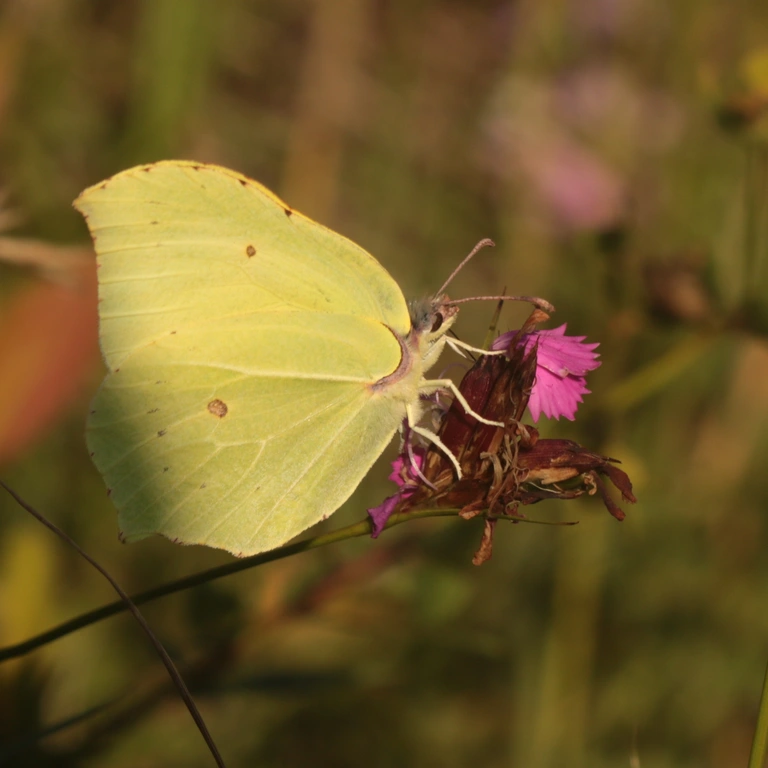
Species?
Gonepteryx rhamni
